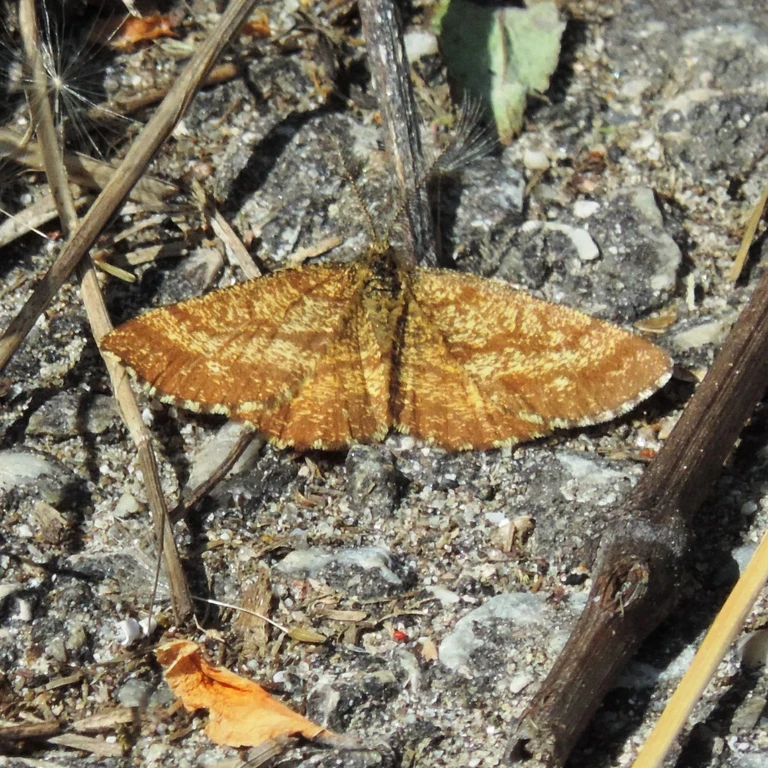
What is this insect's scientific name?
Ematurga atomaria
